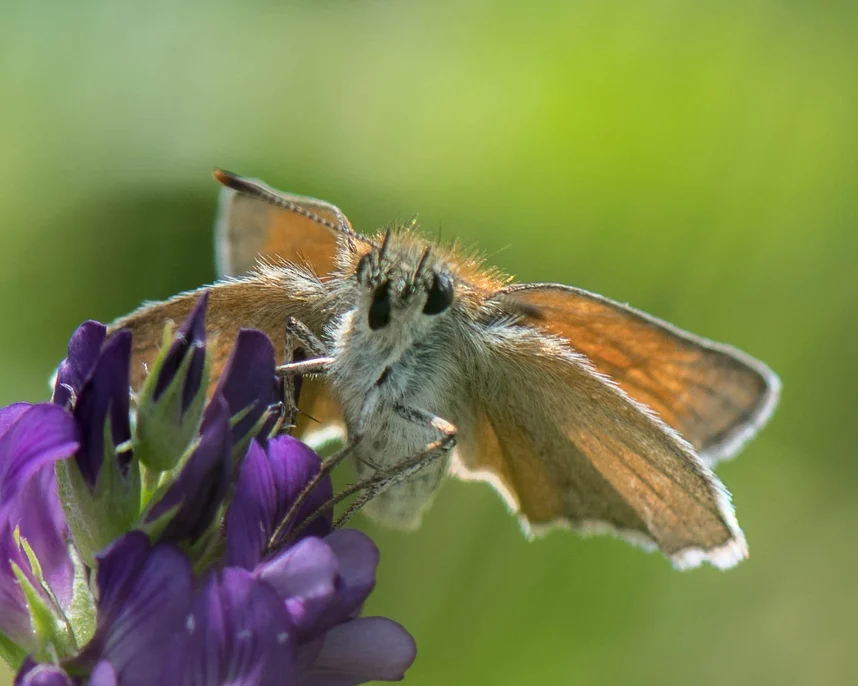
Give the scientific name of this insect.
Thymelicus sylvestris
